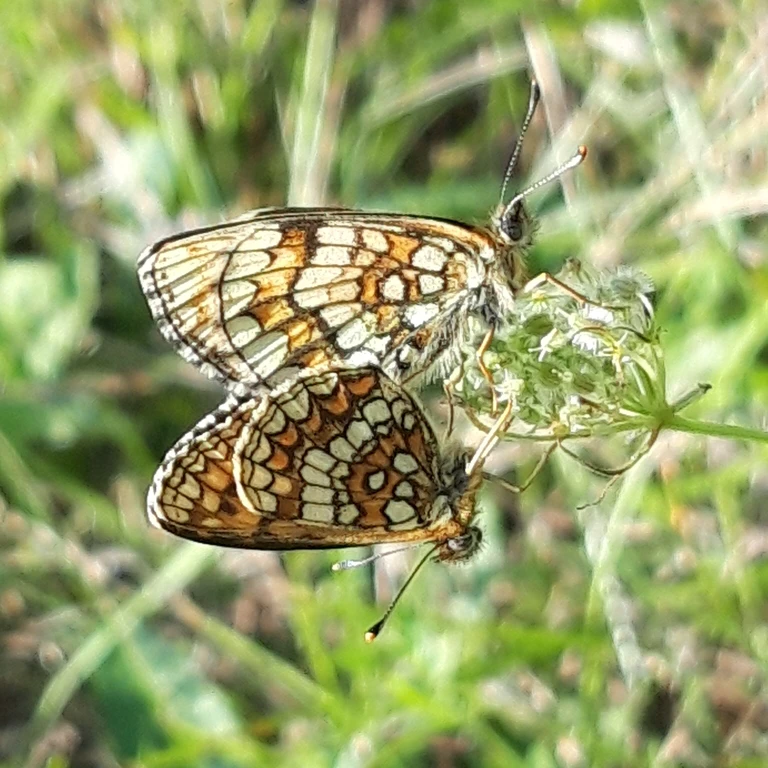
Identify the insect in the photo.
Melitaea athalia
